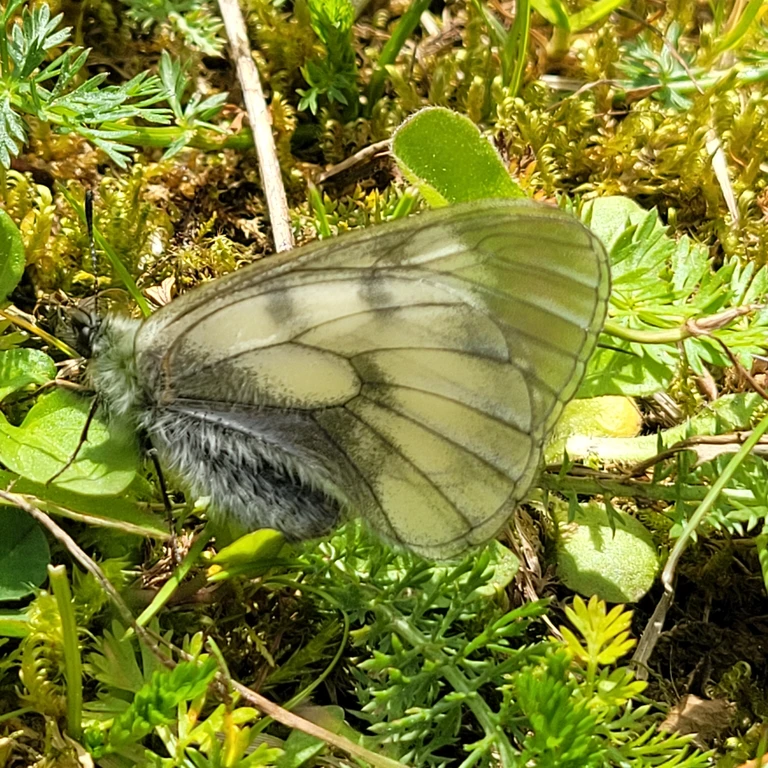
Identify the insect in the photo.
Parnassius mnemosyne
